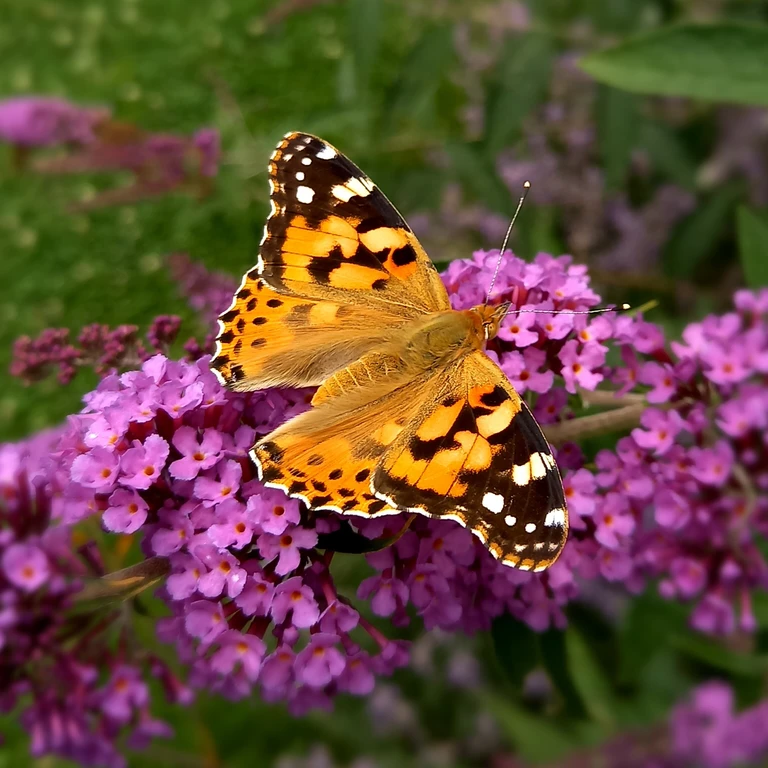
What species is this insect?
Vanessa cardui
